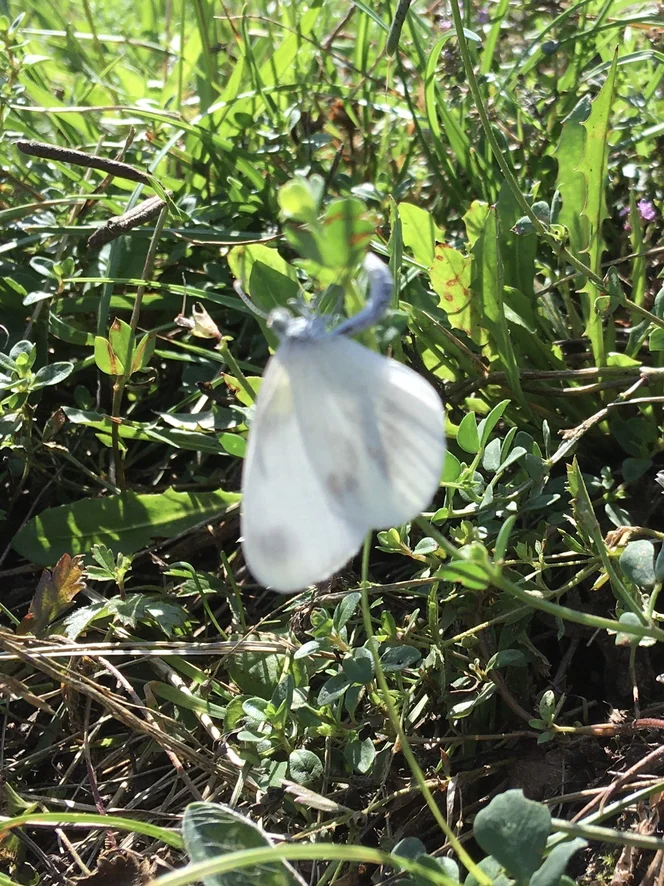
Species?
Leptidea sinapis/juvernica
